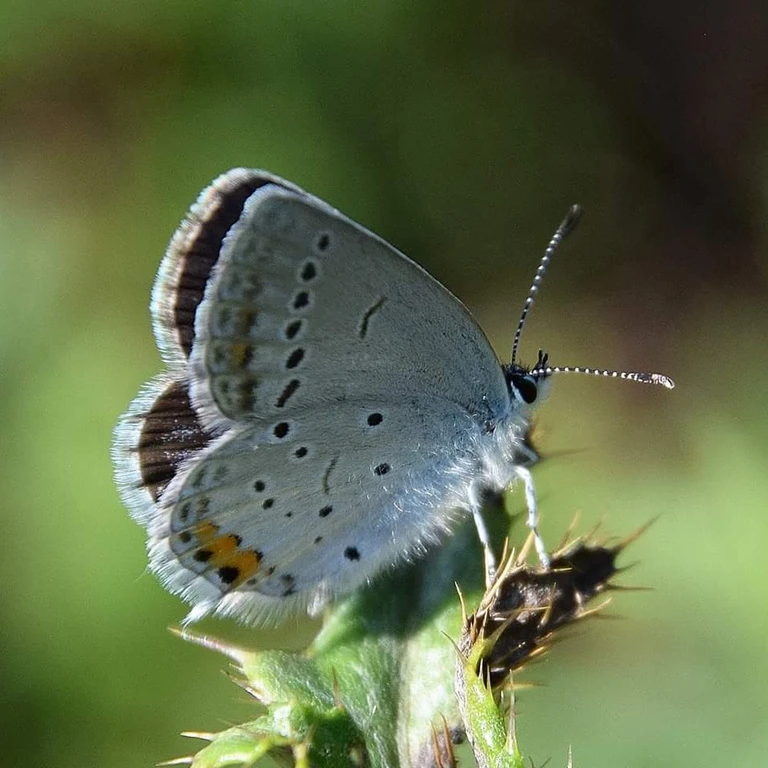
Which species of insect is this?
Cupido argiades (also Elkalyce argiades)
